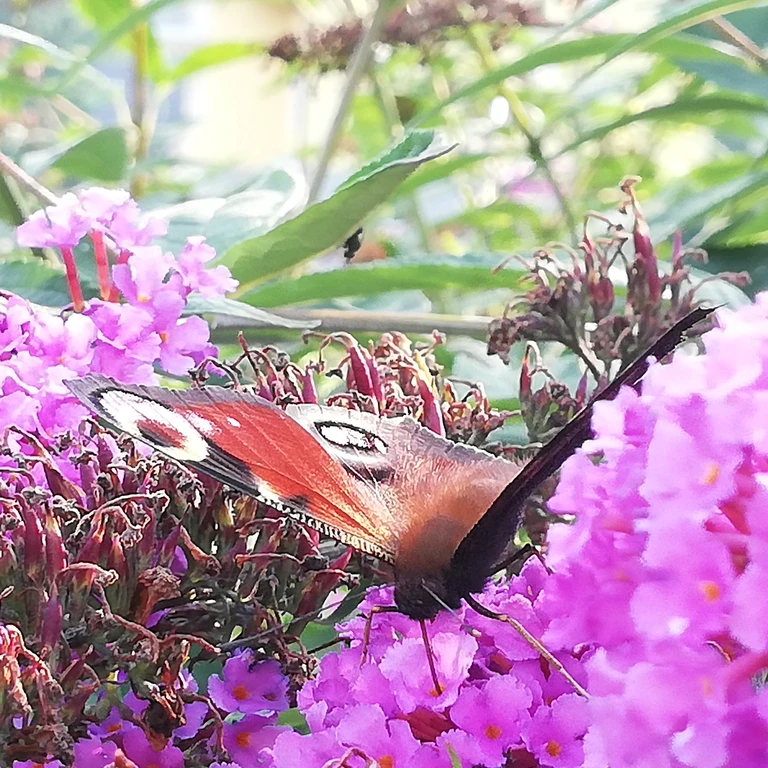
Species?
Aglais io
